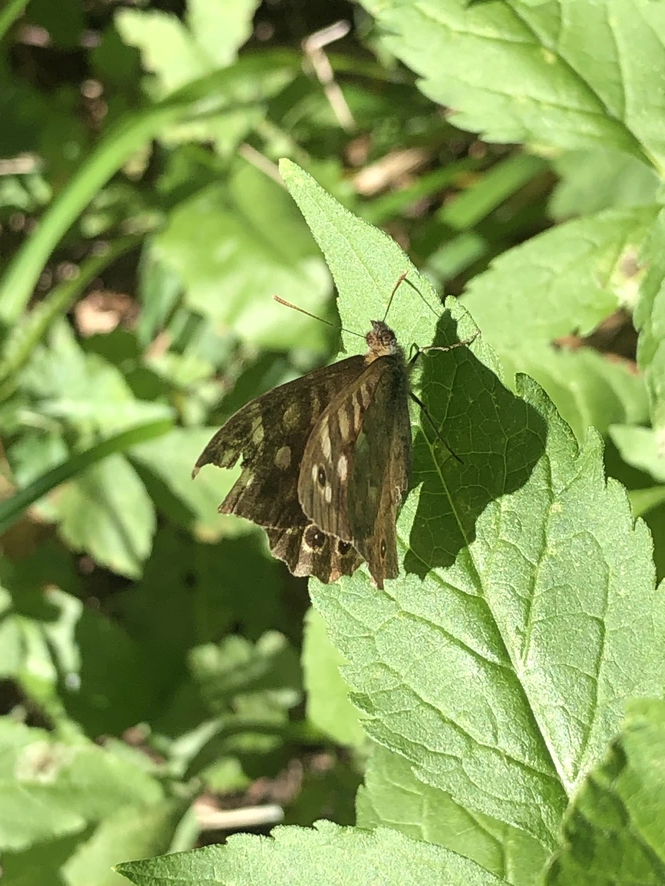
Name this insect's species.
Pararge aegeria
